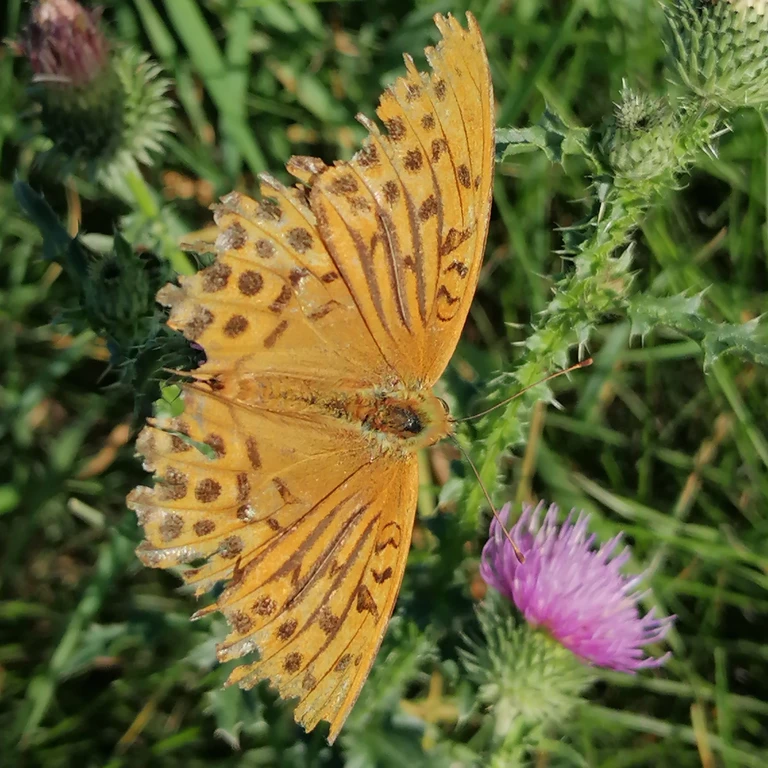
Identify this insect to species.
Argynnis paphia
